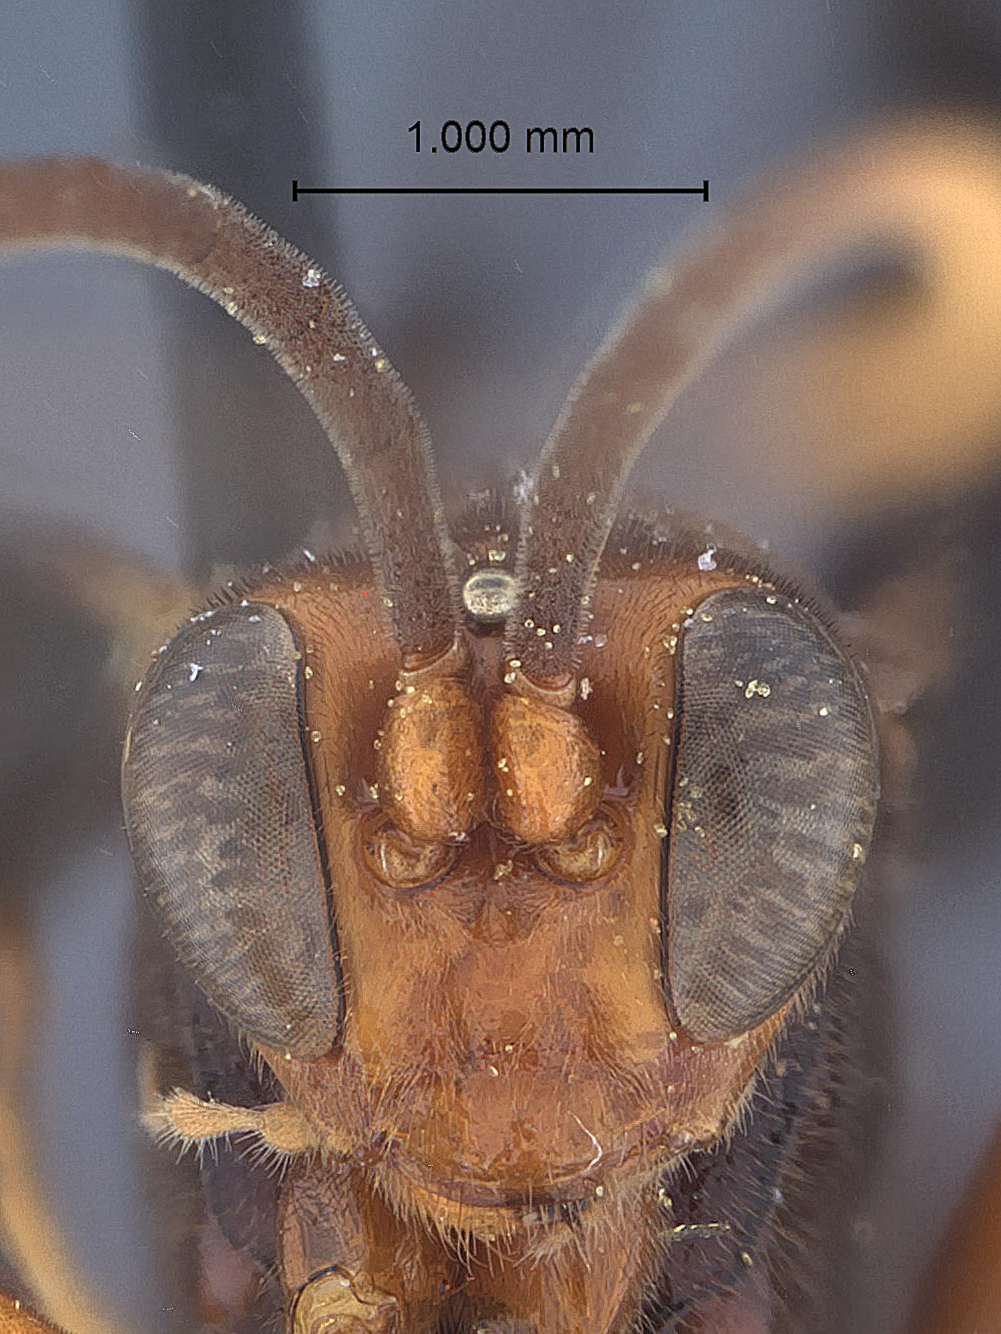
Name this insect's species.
Joppidium brochum
